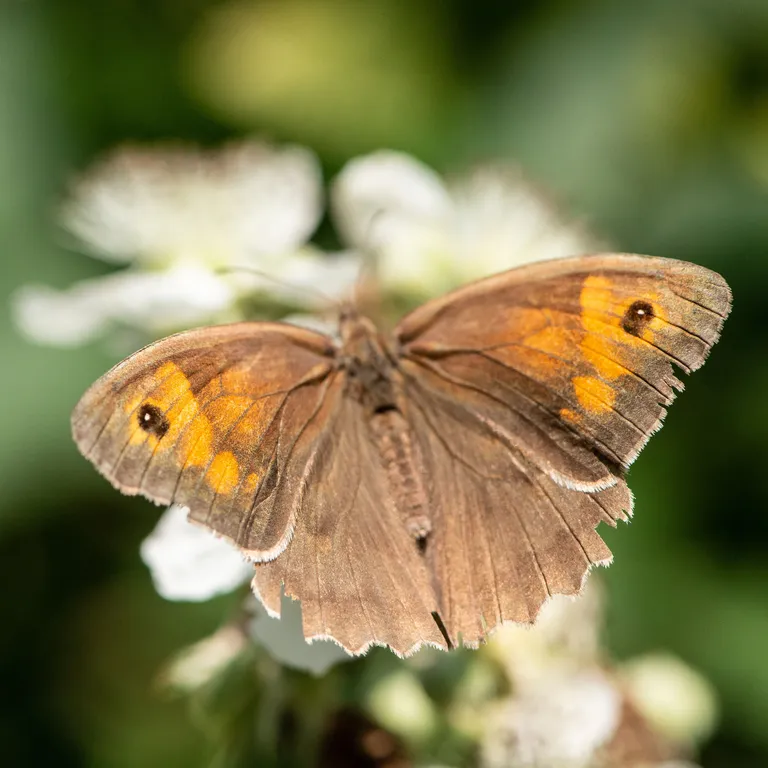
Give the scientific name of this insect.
Maniola jurtina
